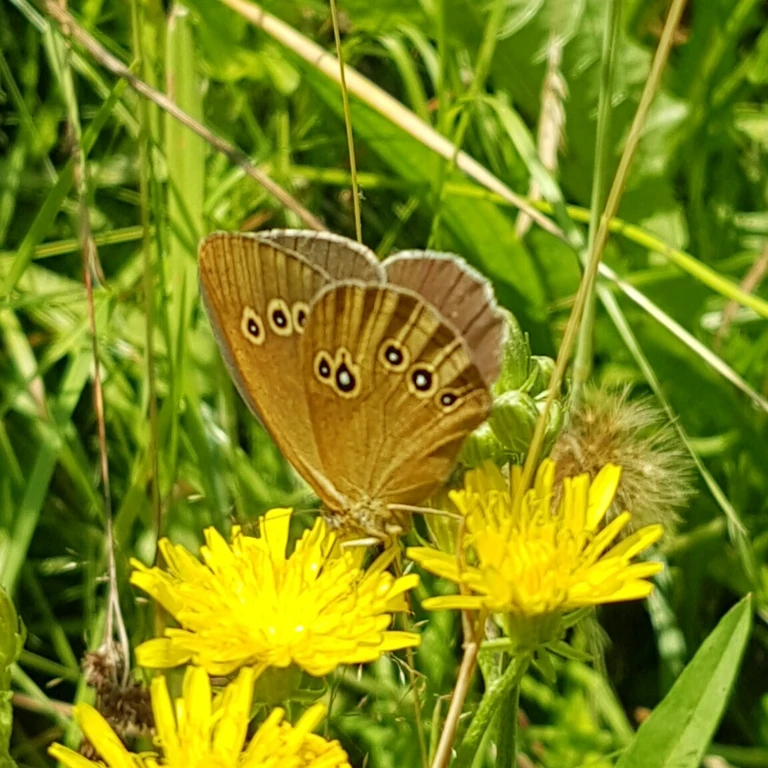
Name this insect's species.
Aphantopus hyperantus
